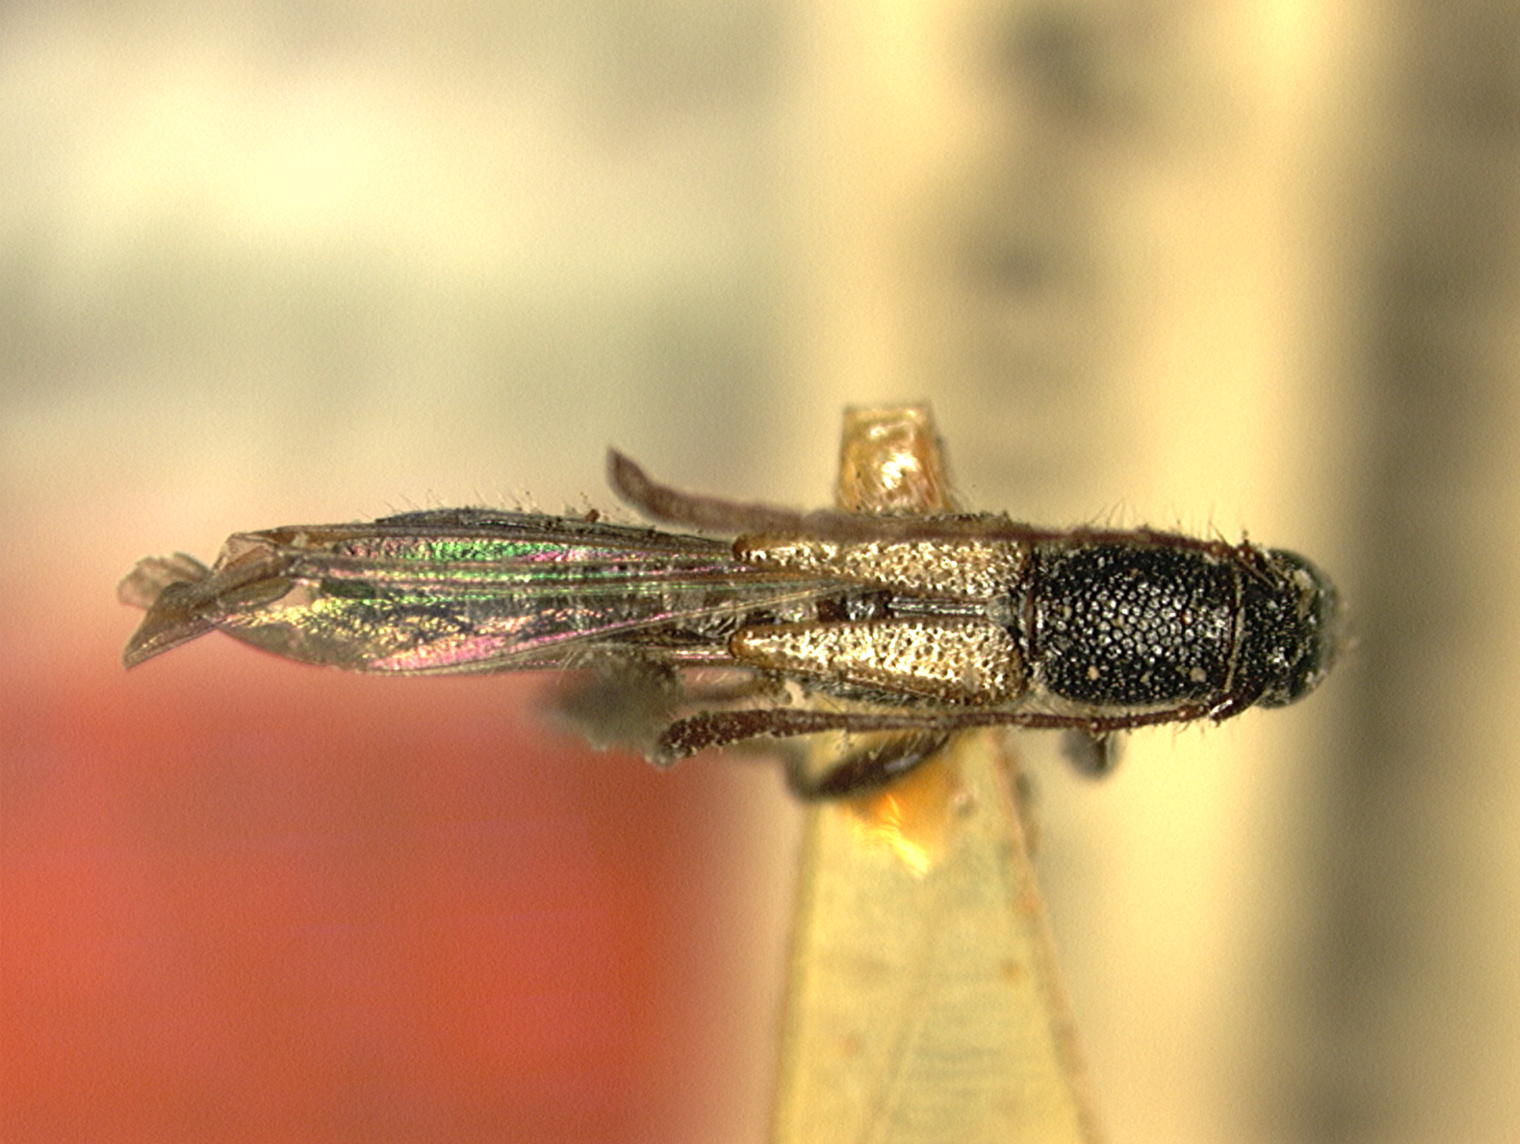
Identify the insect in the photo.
Ischasia exigua
